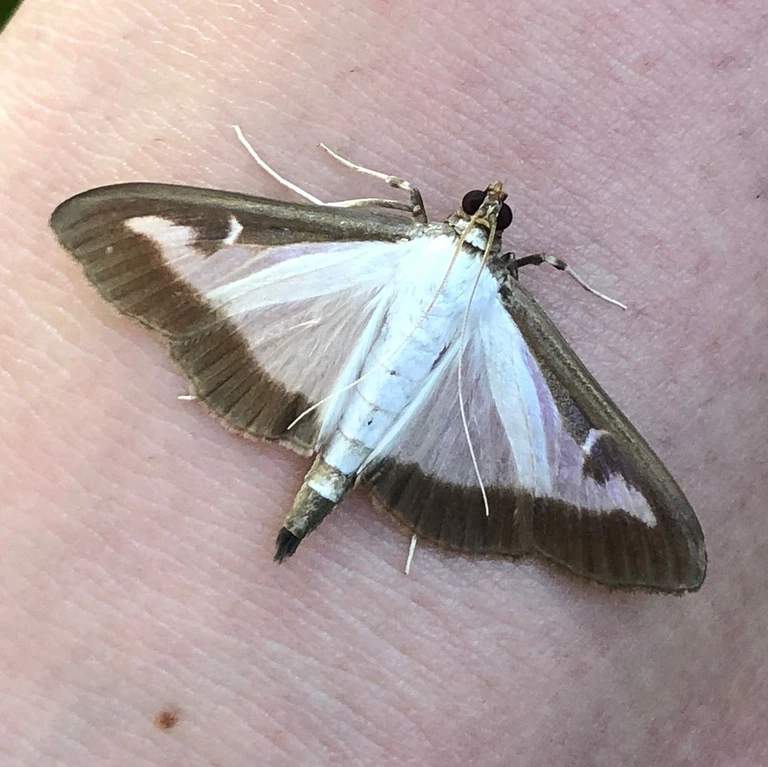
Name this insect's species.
Cydalima perspectalis
